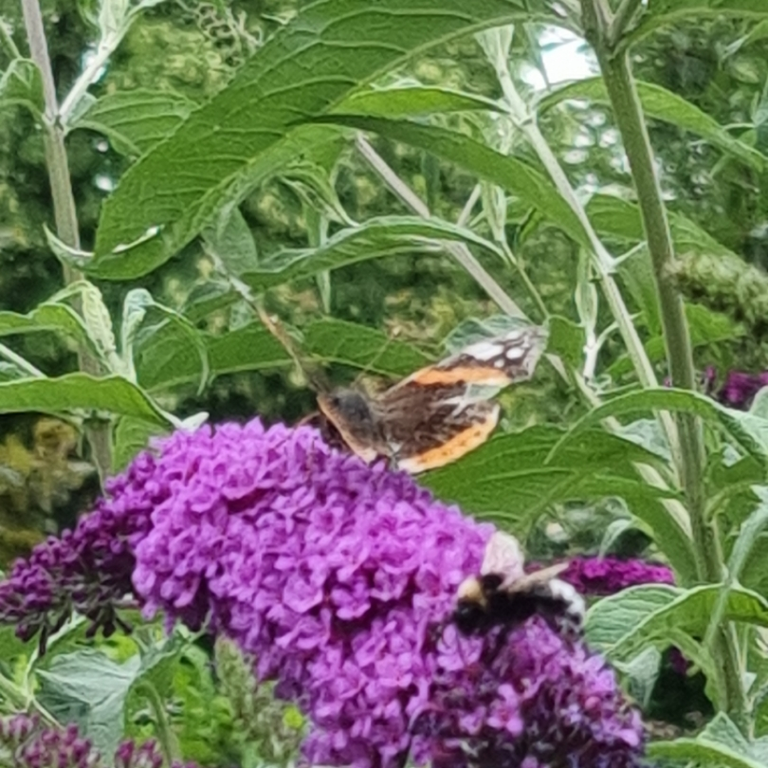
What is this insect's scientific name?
Vanessa atalanta
